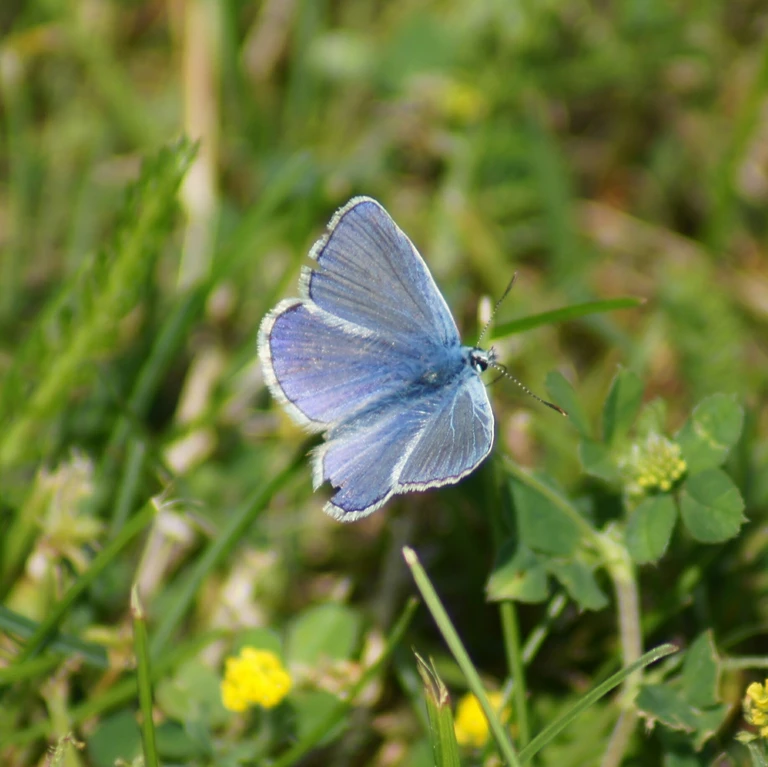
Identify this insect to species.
Polyommatus icarus
